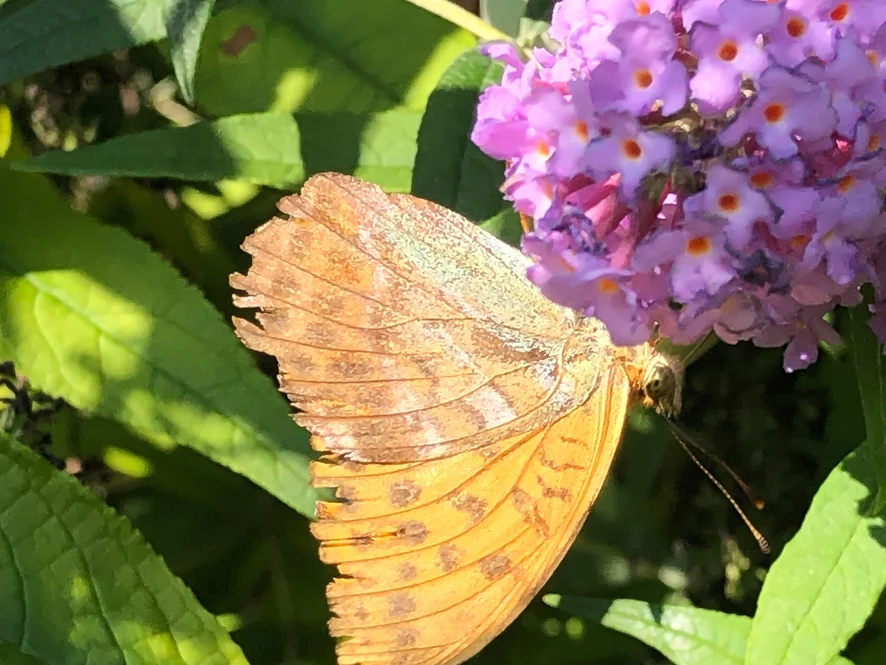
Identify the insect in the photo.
Argynnis paphia
